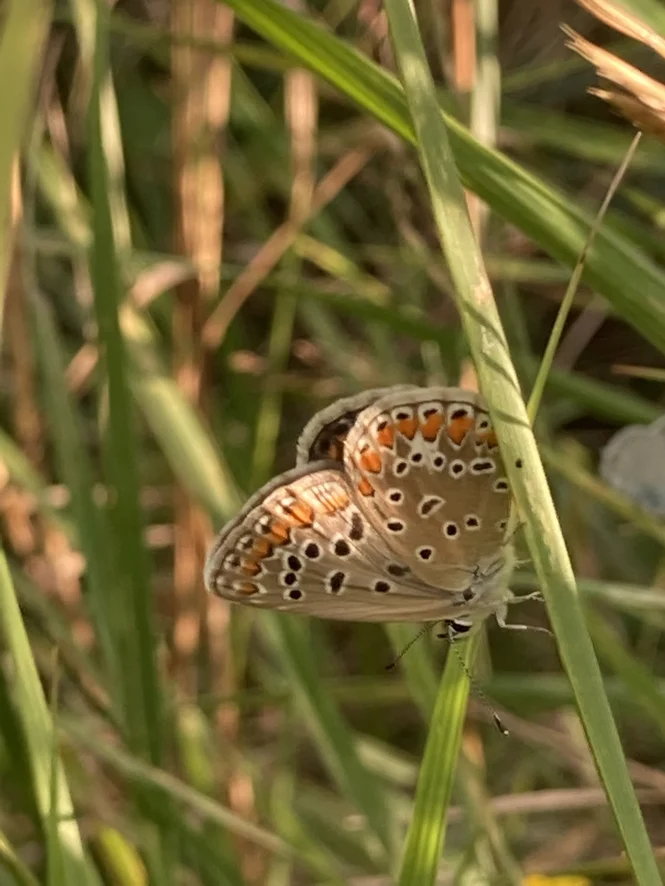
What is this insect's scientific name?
Polyommatus icarus
